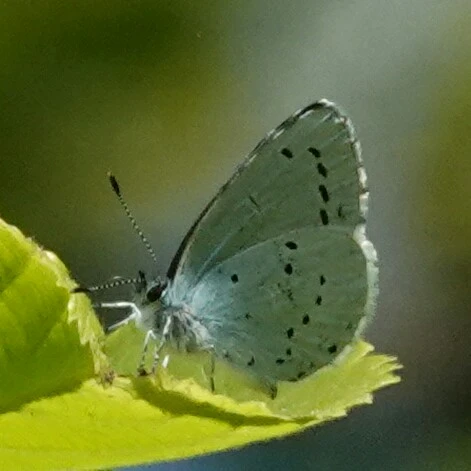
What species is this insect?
Celastrina argiolus
